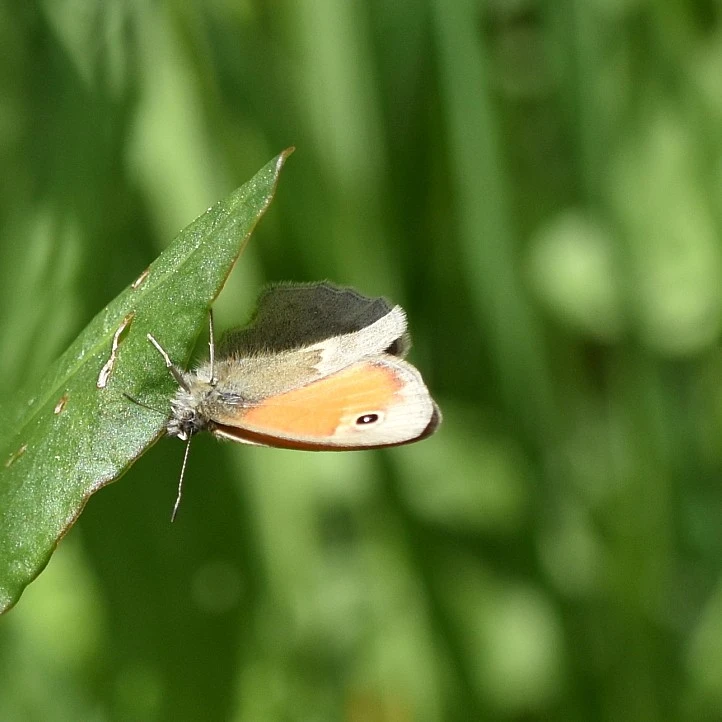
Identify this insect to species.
Coenonympha pamphilus
